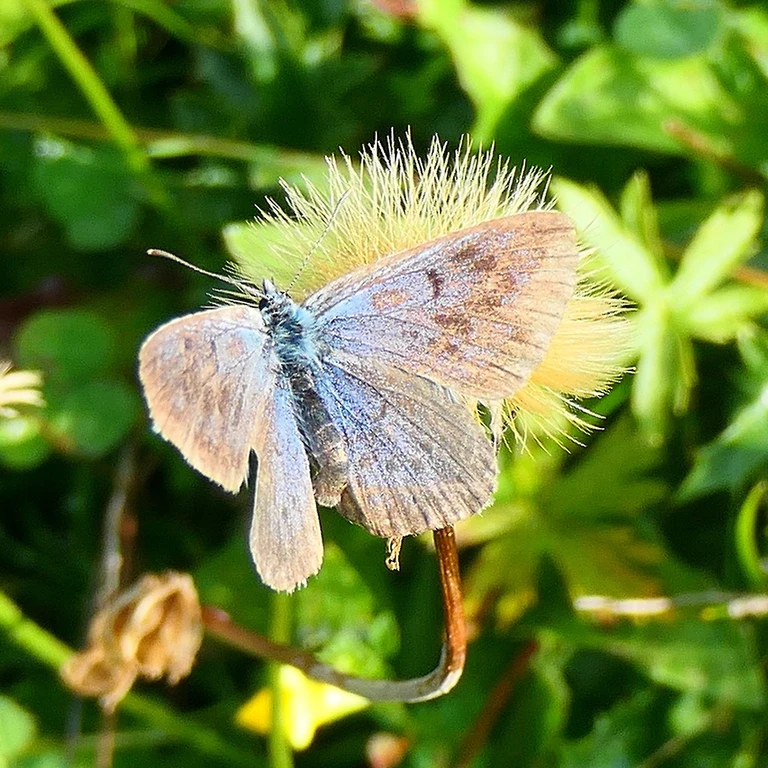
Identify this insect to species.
Phengaris arion (also Maculinea arion)
